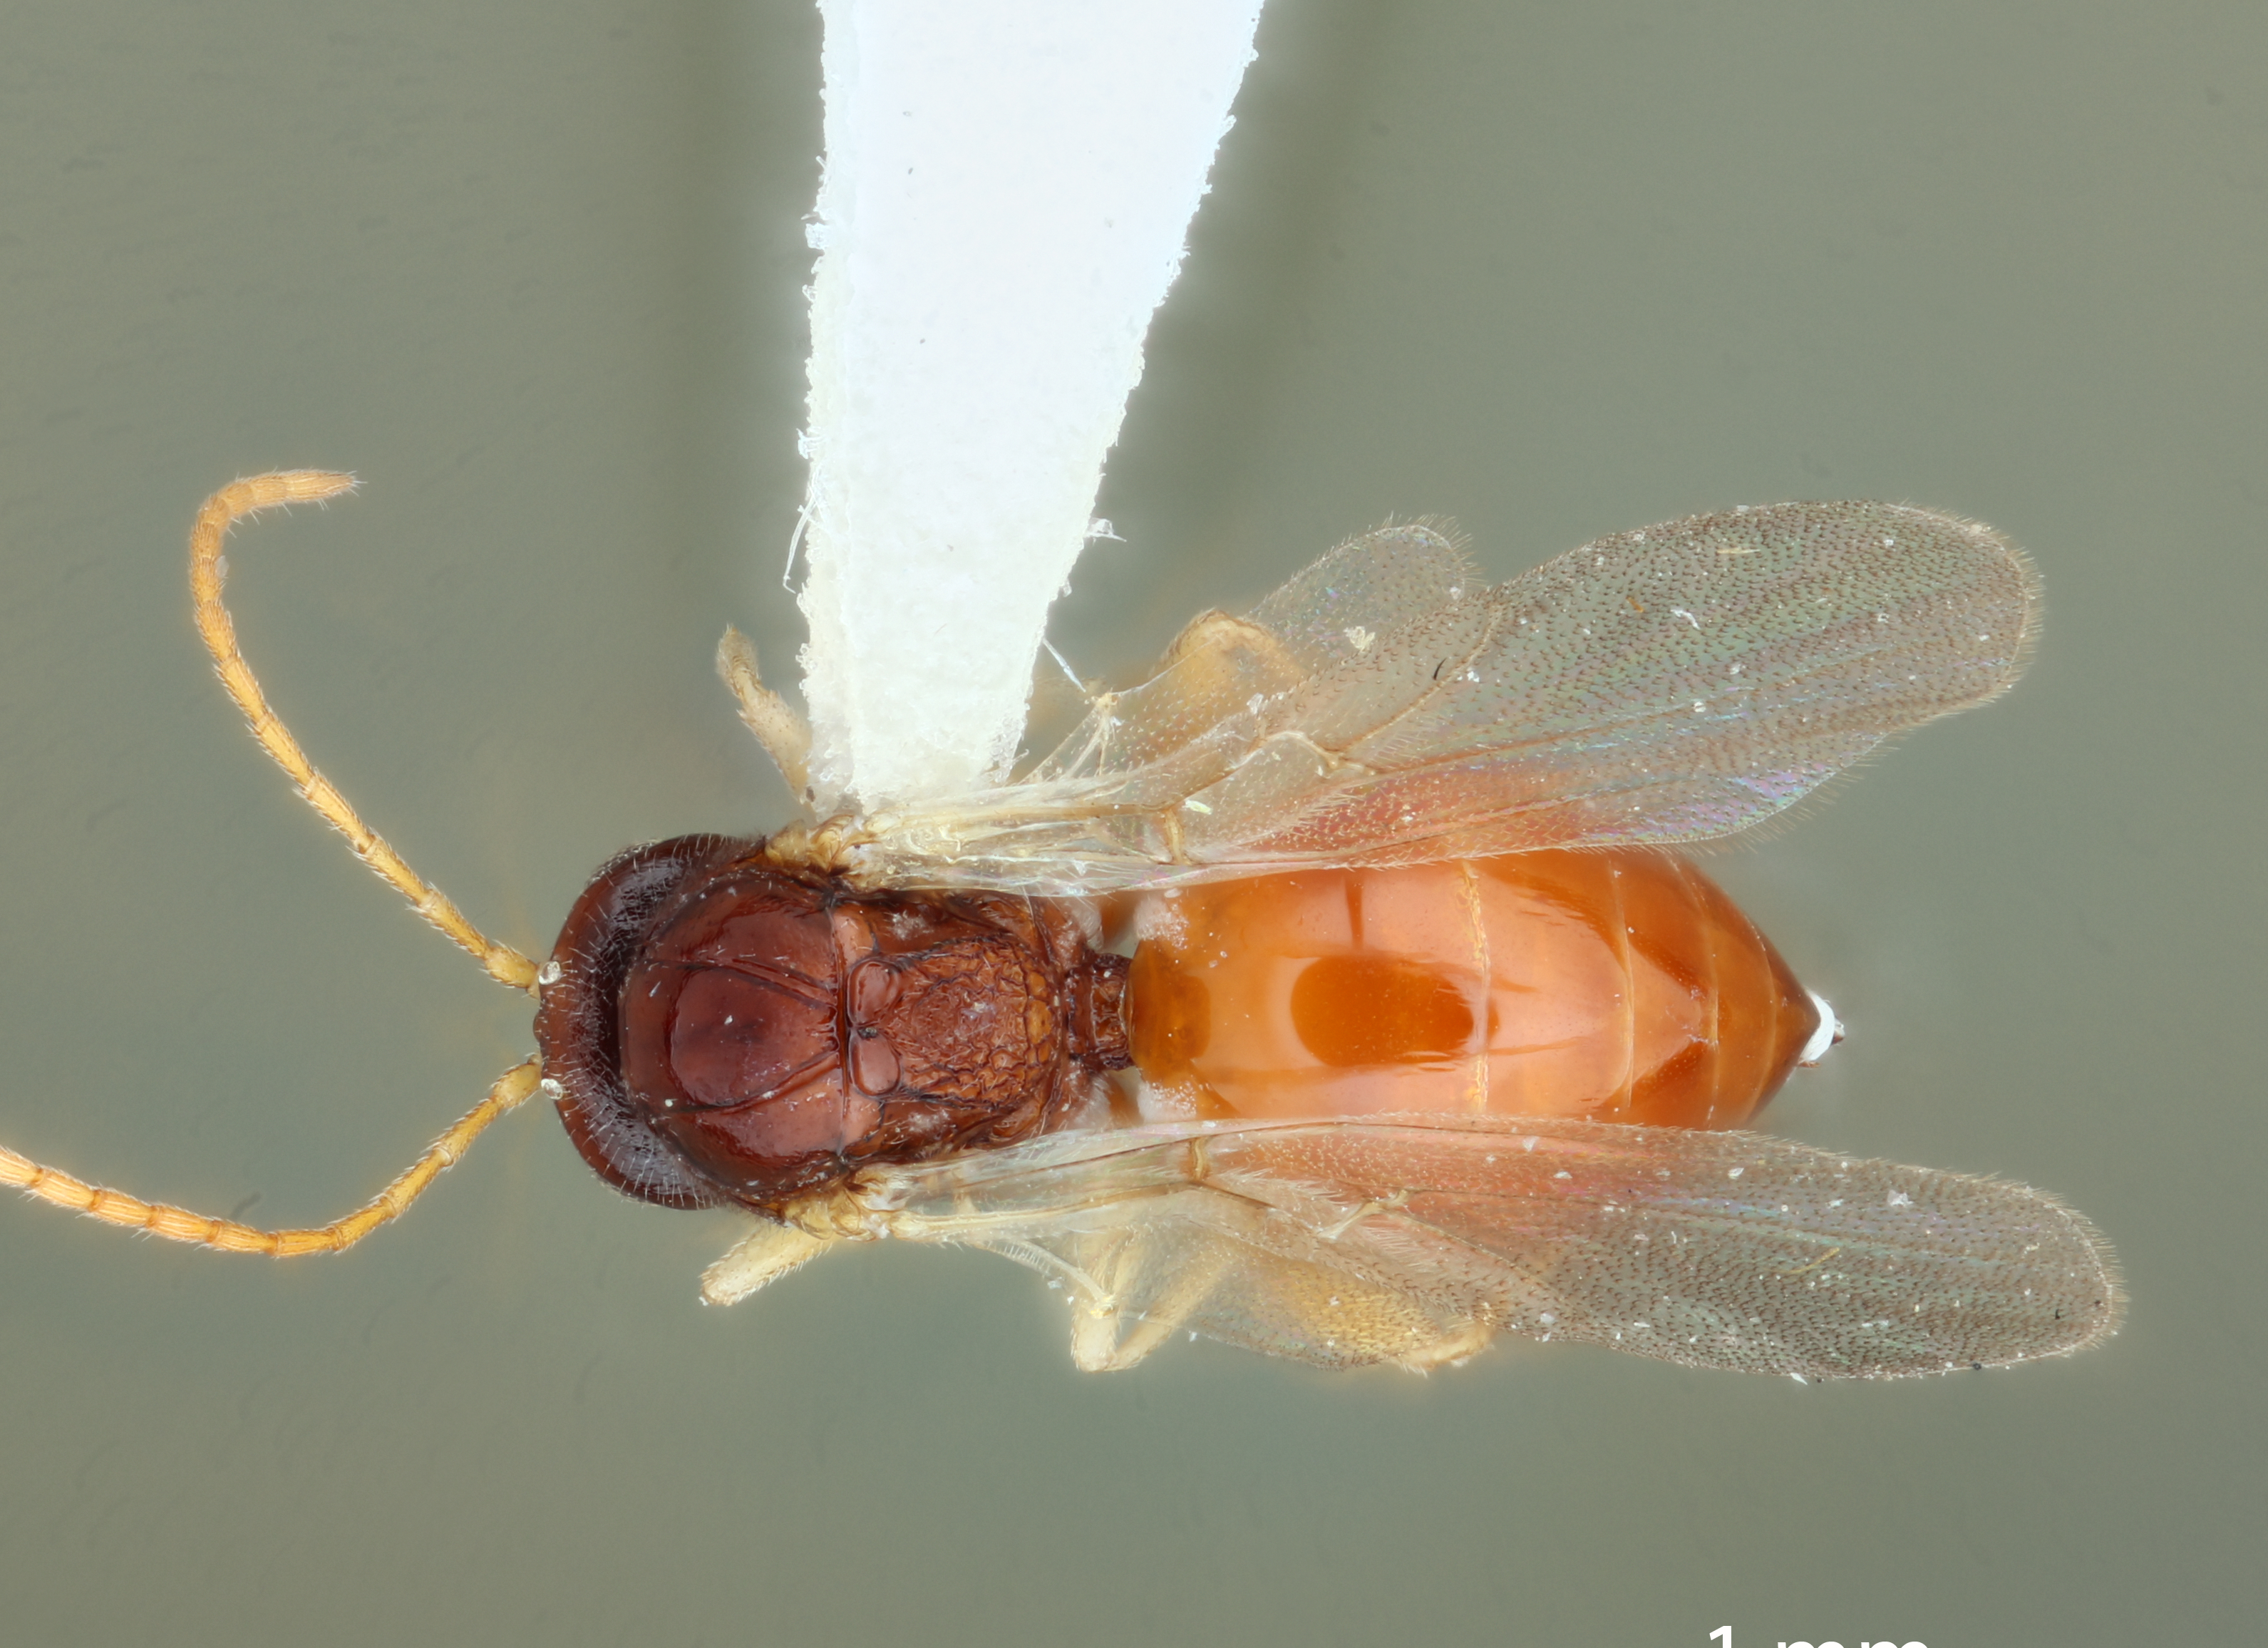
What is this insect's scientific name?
Dryocosmus rileypokei
